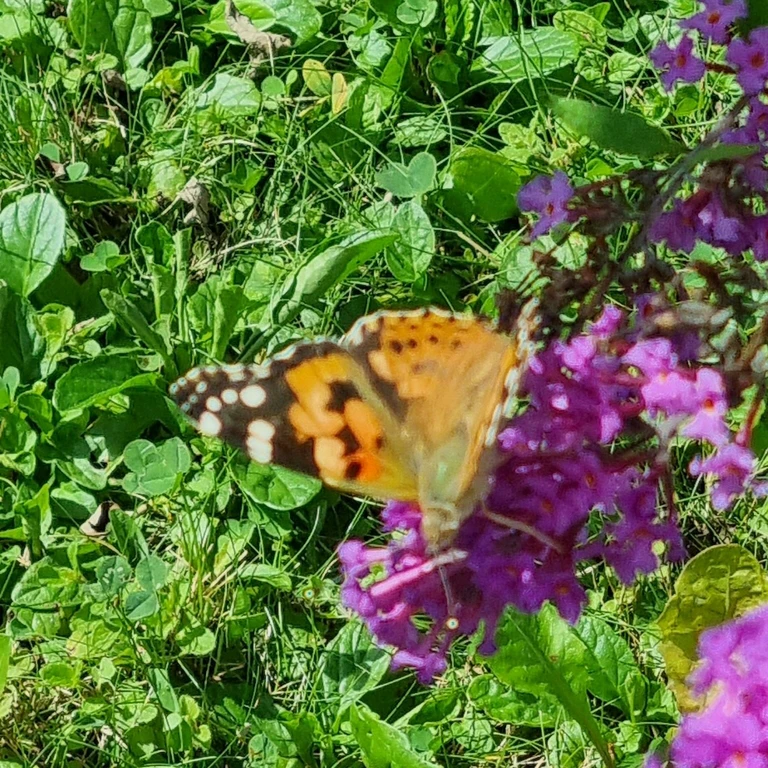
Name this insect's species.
Vanessa cardui
